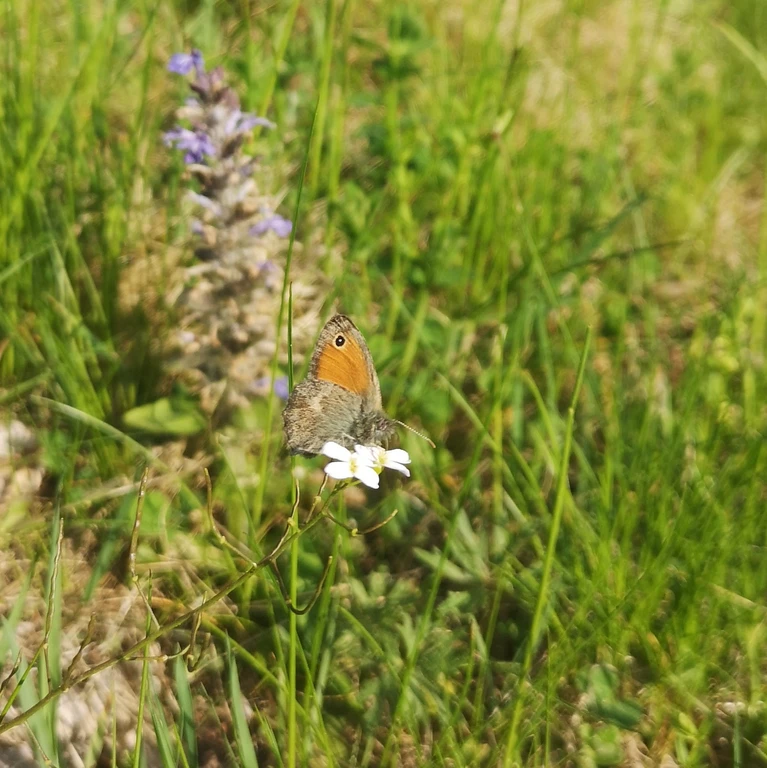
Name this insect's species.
Coenonympha pamphilus
